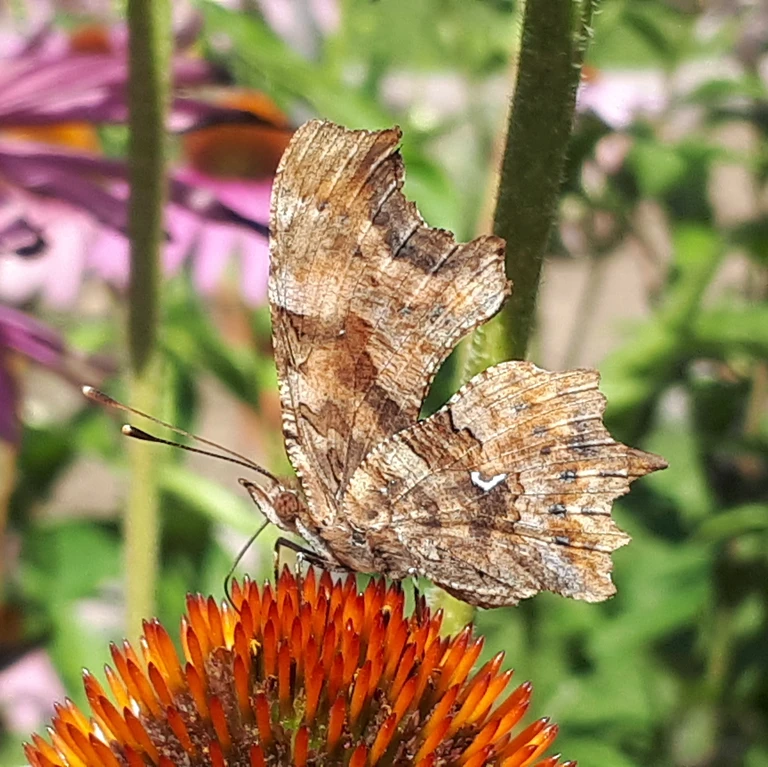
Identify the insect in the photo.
Polygonia c-album
